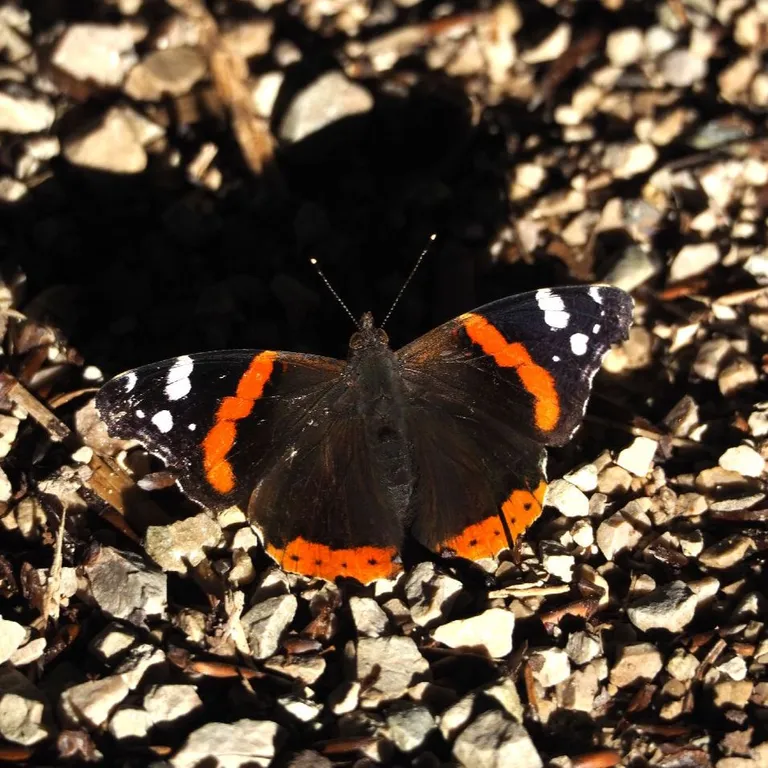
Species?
Vanessa atalanta
